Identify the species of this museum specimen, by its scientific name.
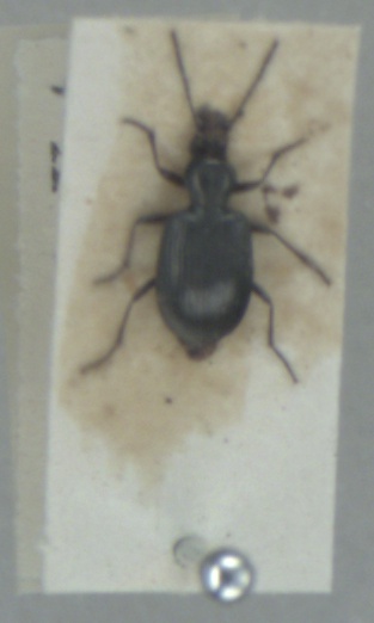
Bembidion punctulatum
